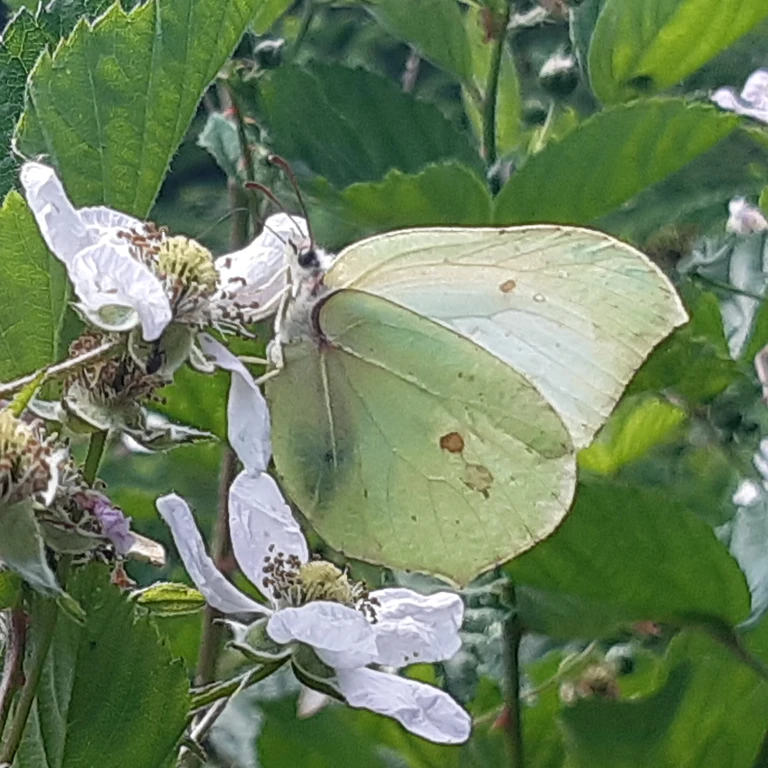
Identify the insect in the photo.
Gonepteryx rhamni
